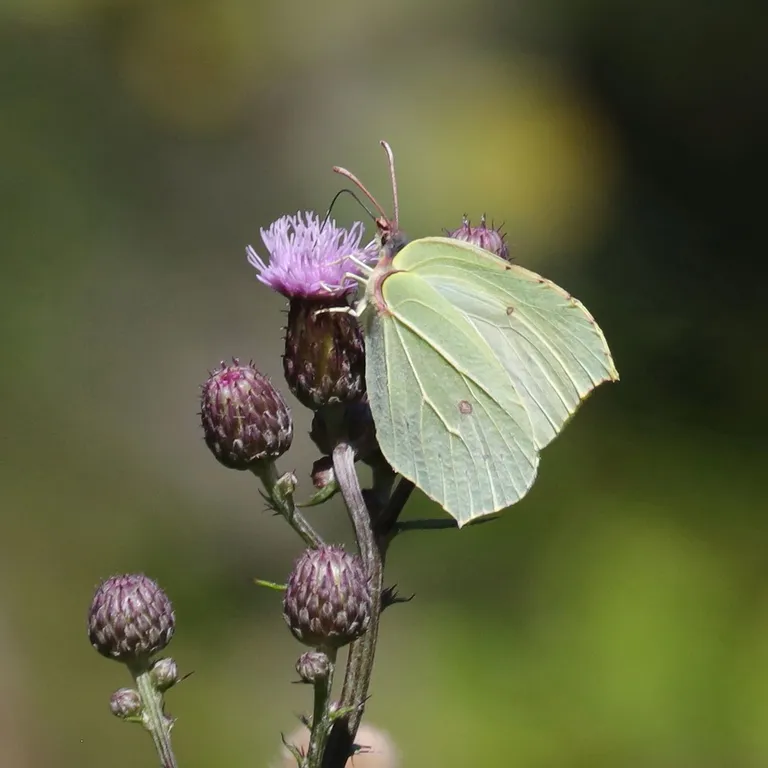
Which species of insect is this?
Gonepteryx rhamni
